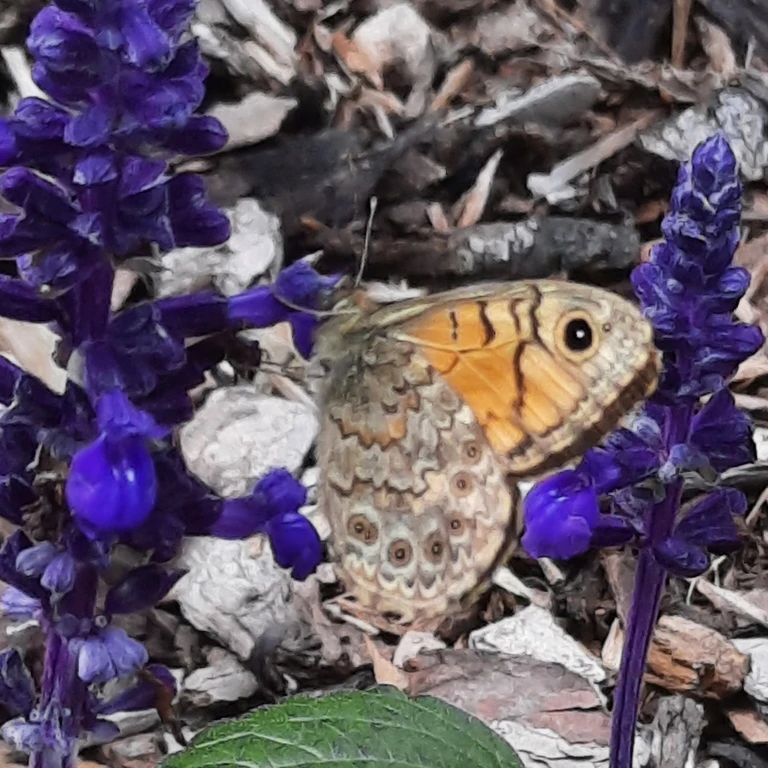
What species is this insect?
Lasiommata megera (also Pararge megera)
